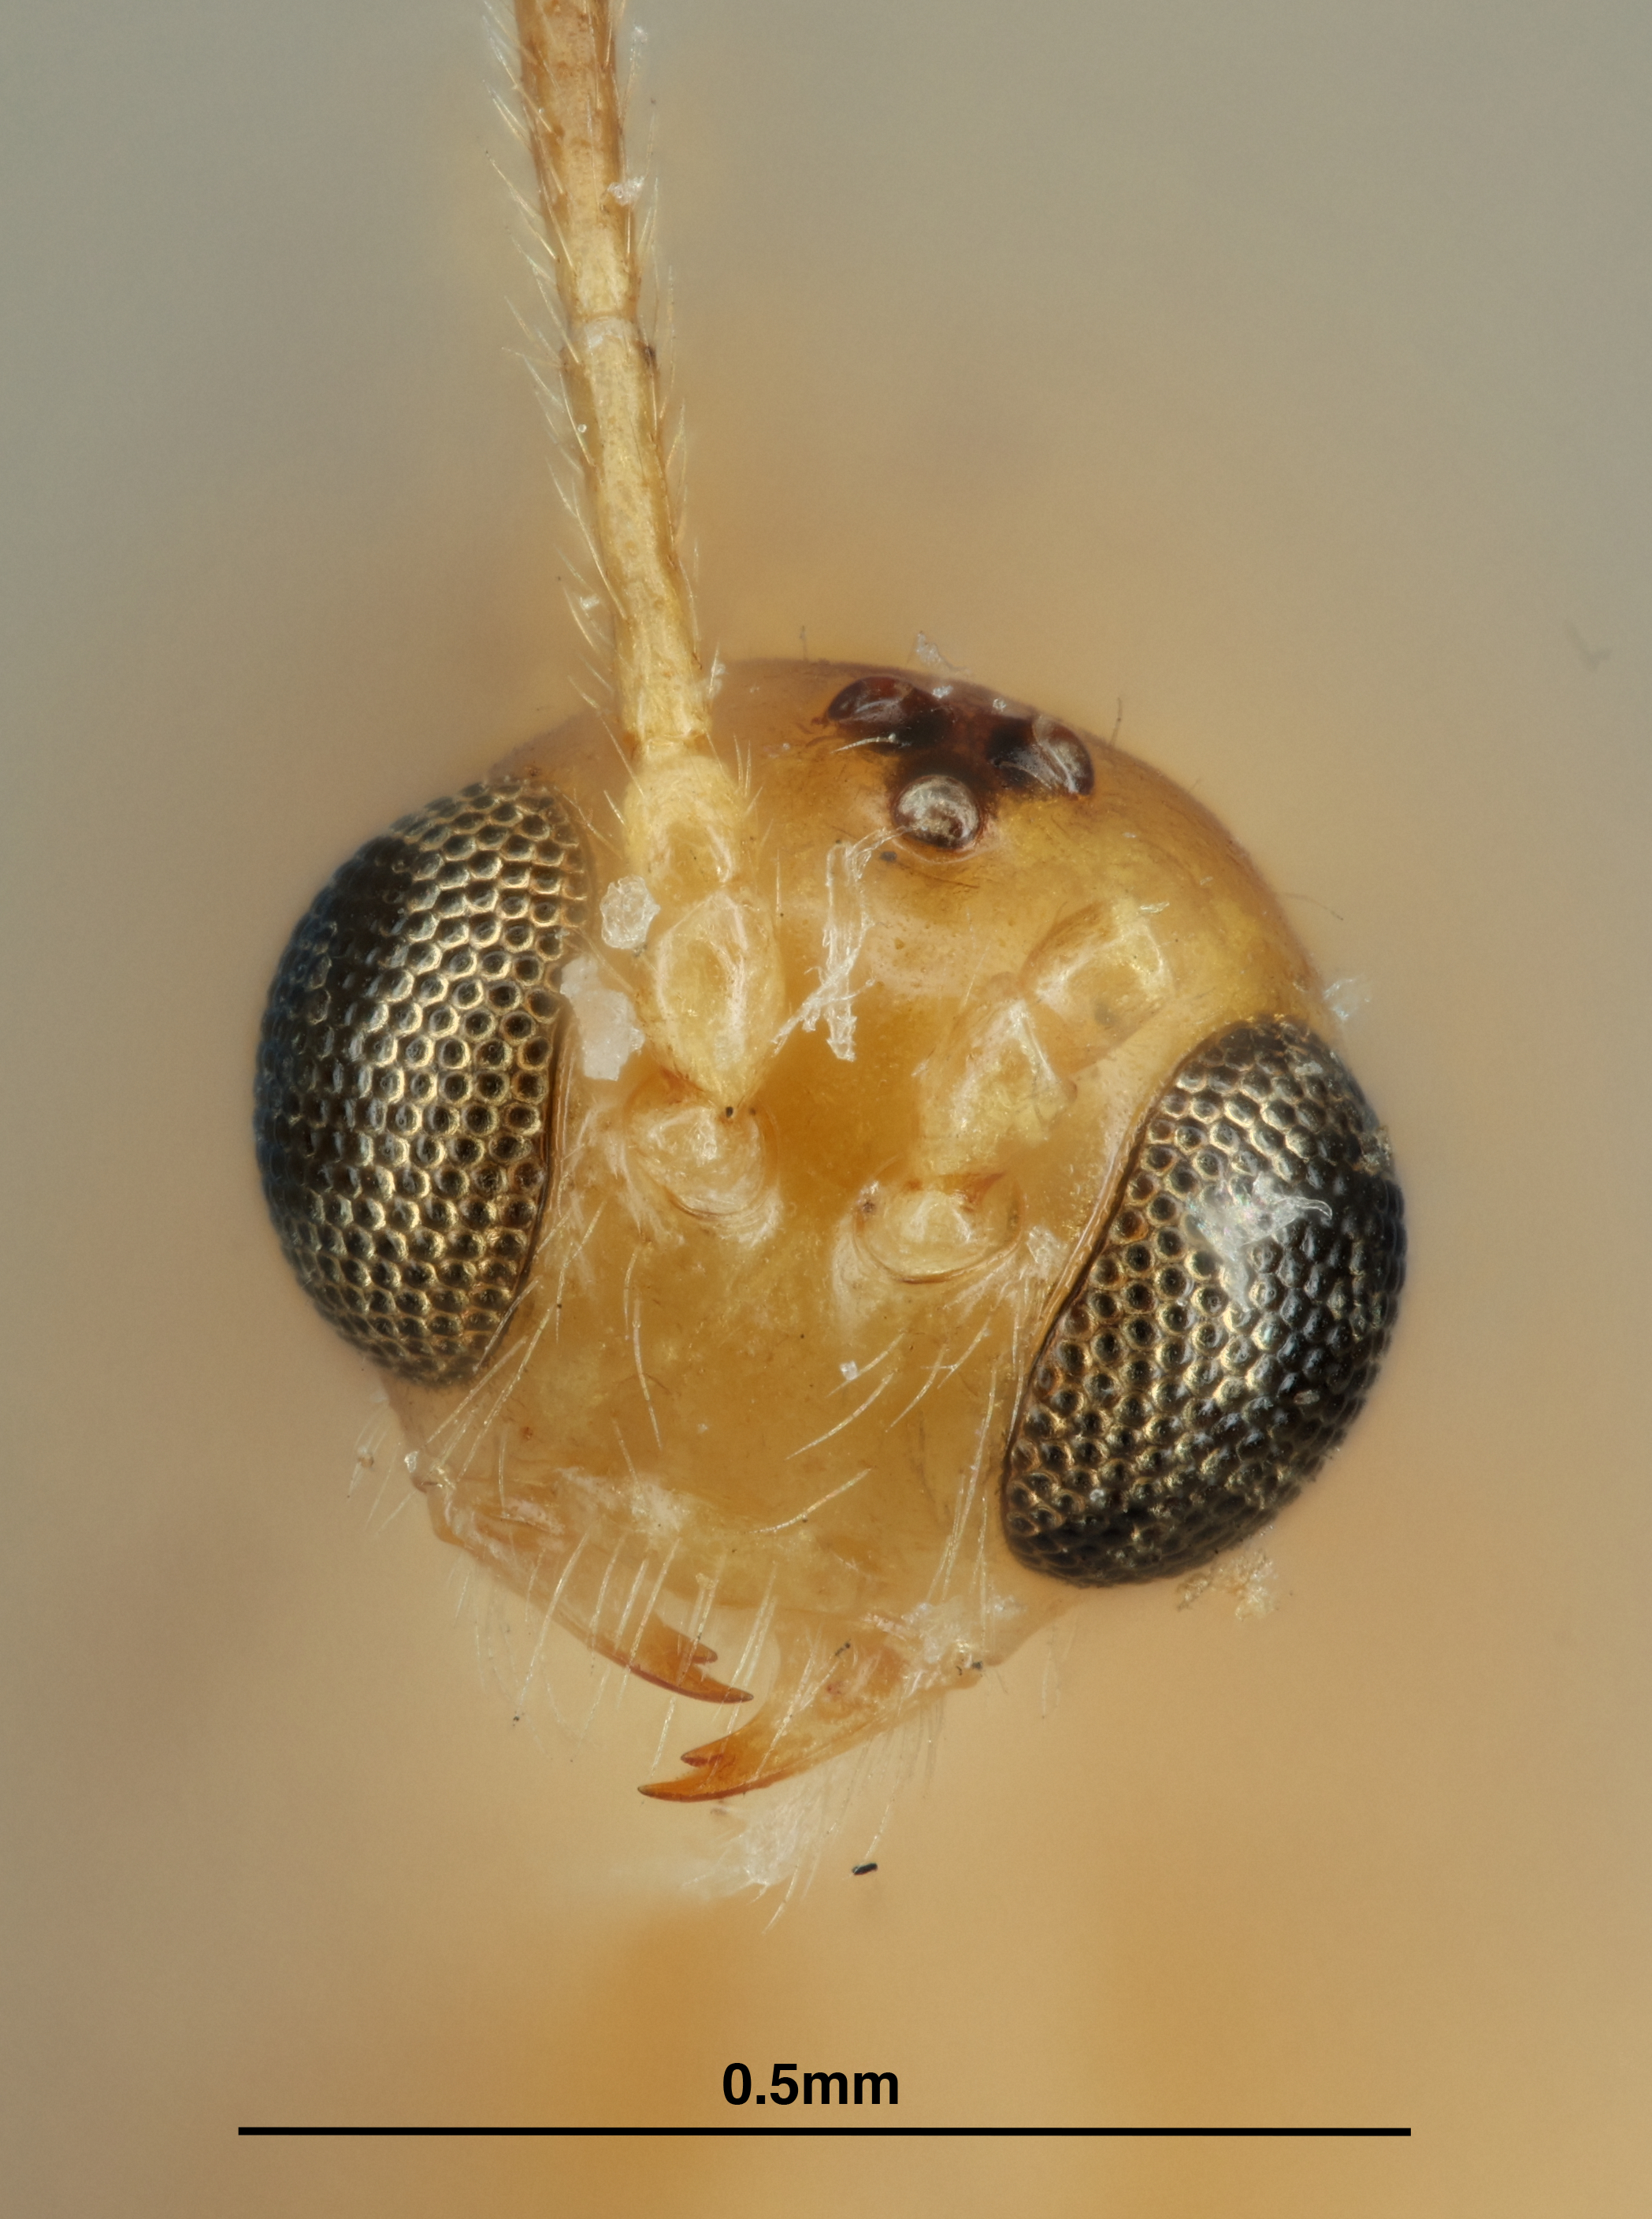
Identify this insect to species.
Archapidus greenideae
